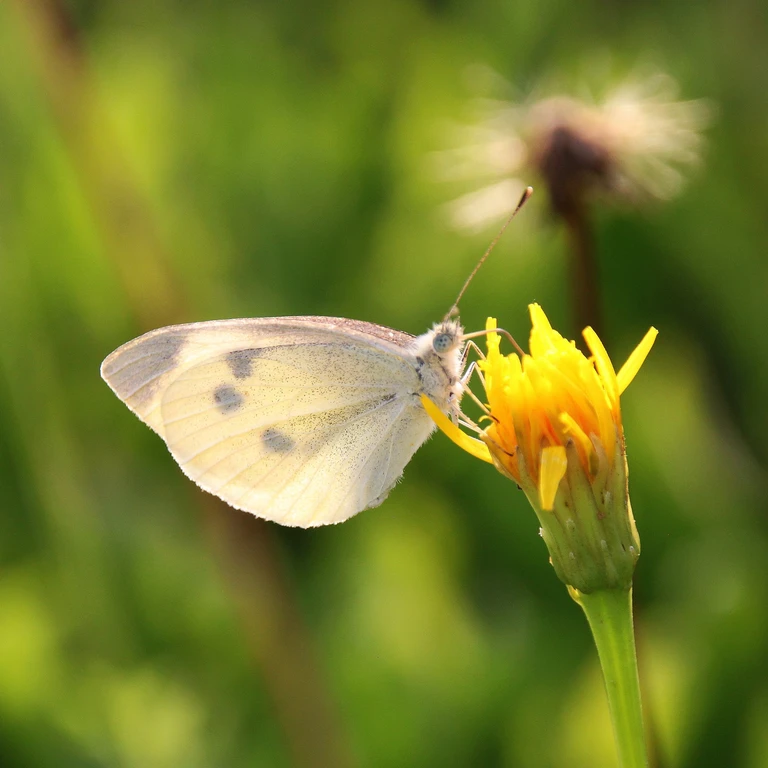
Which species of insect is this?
Pieris rapae
